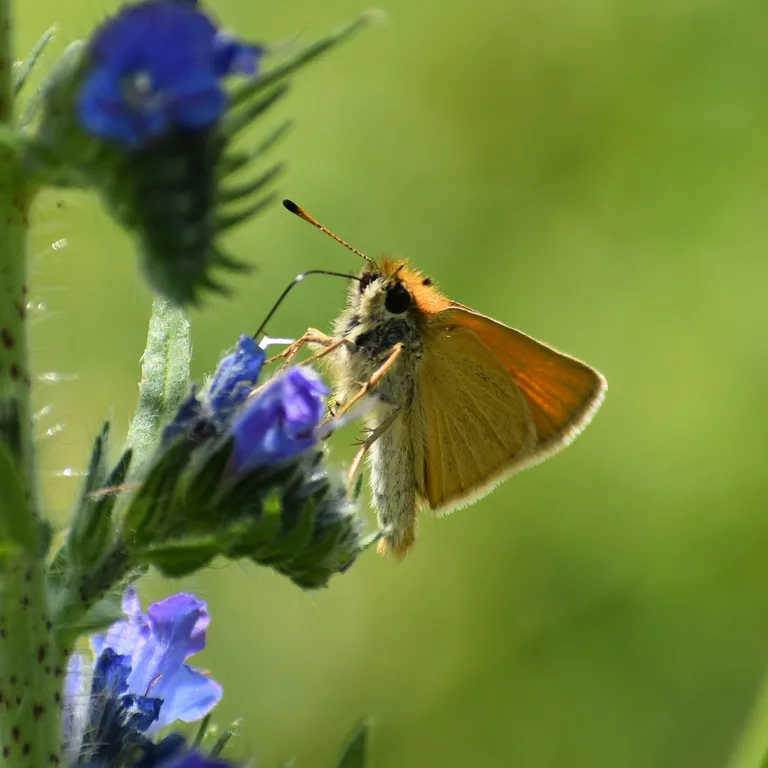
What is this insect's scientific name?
Thymelicus lineola
